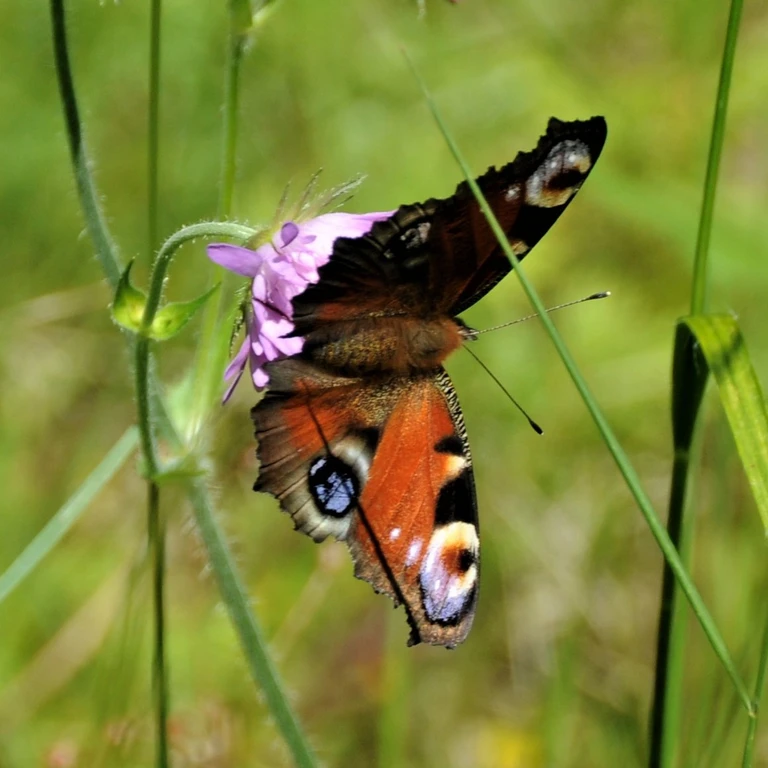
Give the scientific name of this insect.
Aglais io
